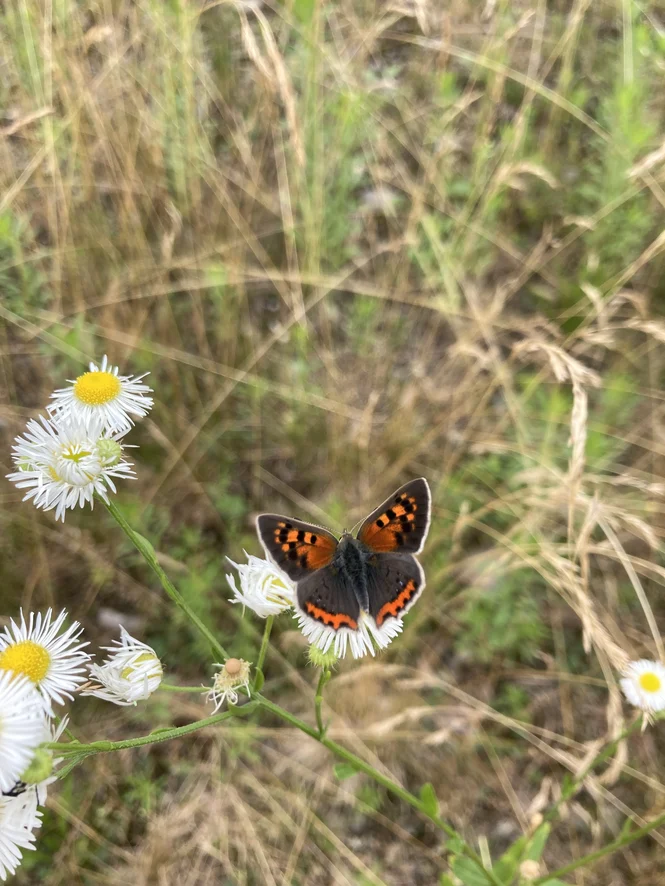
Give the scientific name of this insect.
Lycaena phlaeas
